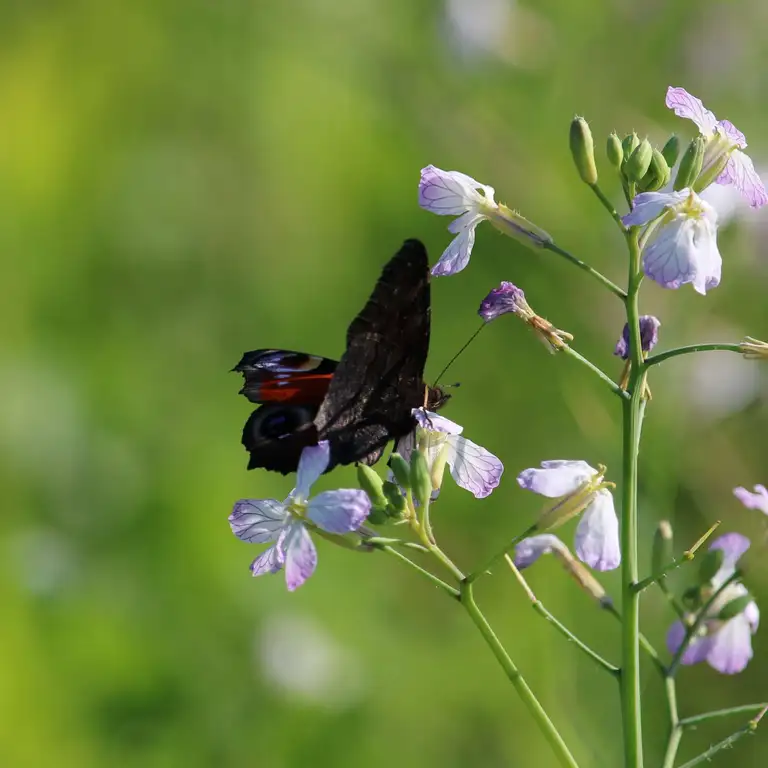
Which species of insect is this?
Aglais io
